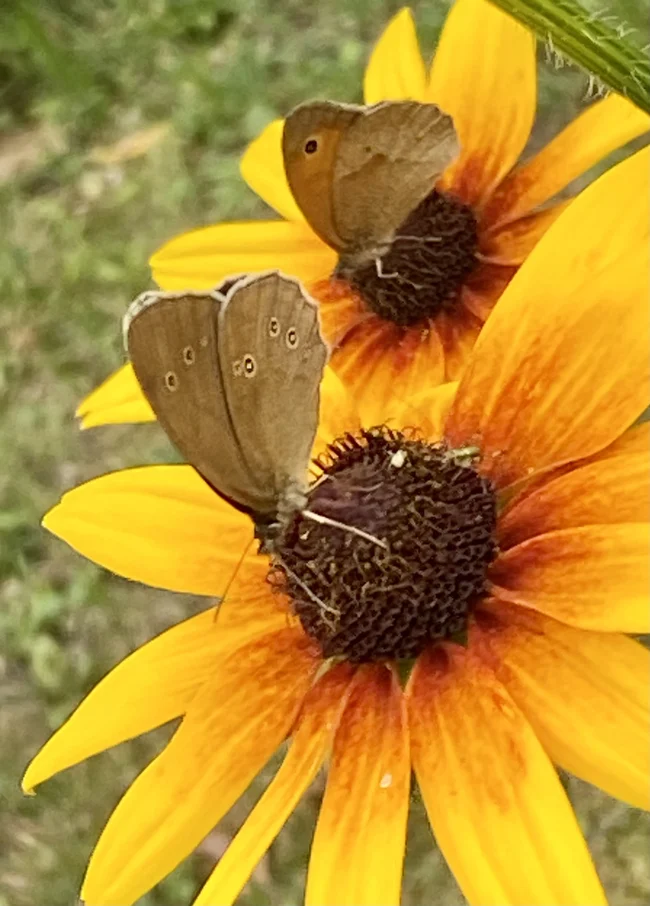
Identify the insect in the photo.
Aphantopus hyperantus
